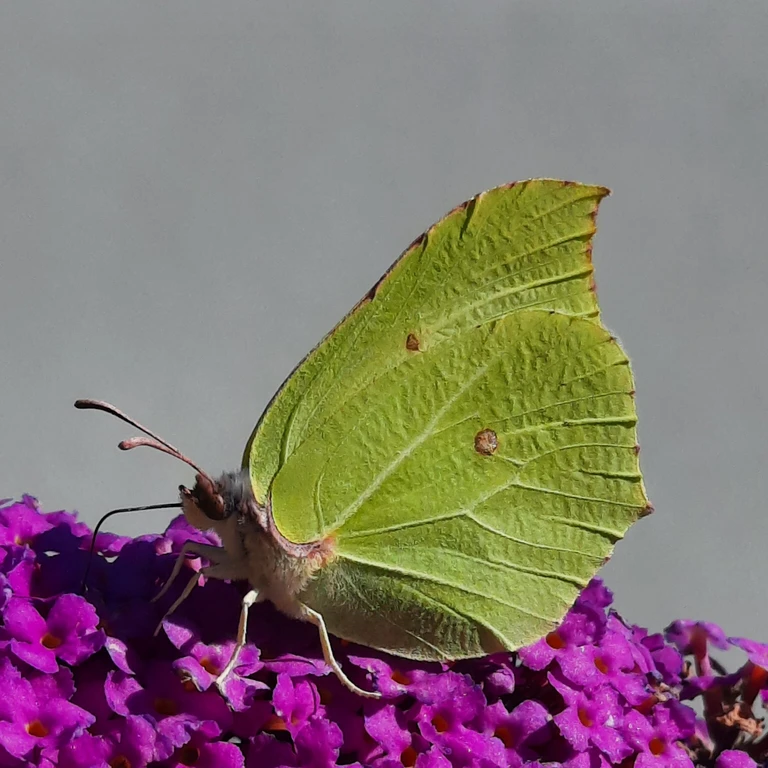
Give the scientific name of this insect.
Gonepteryx rhamni
